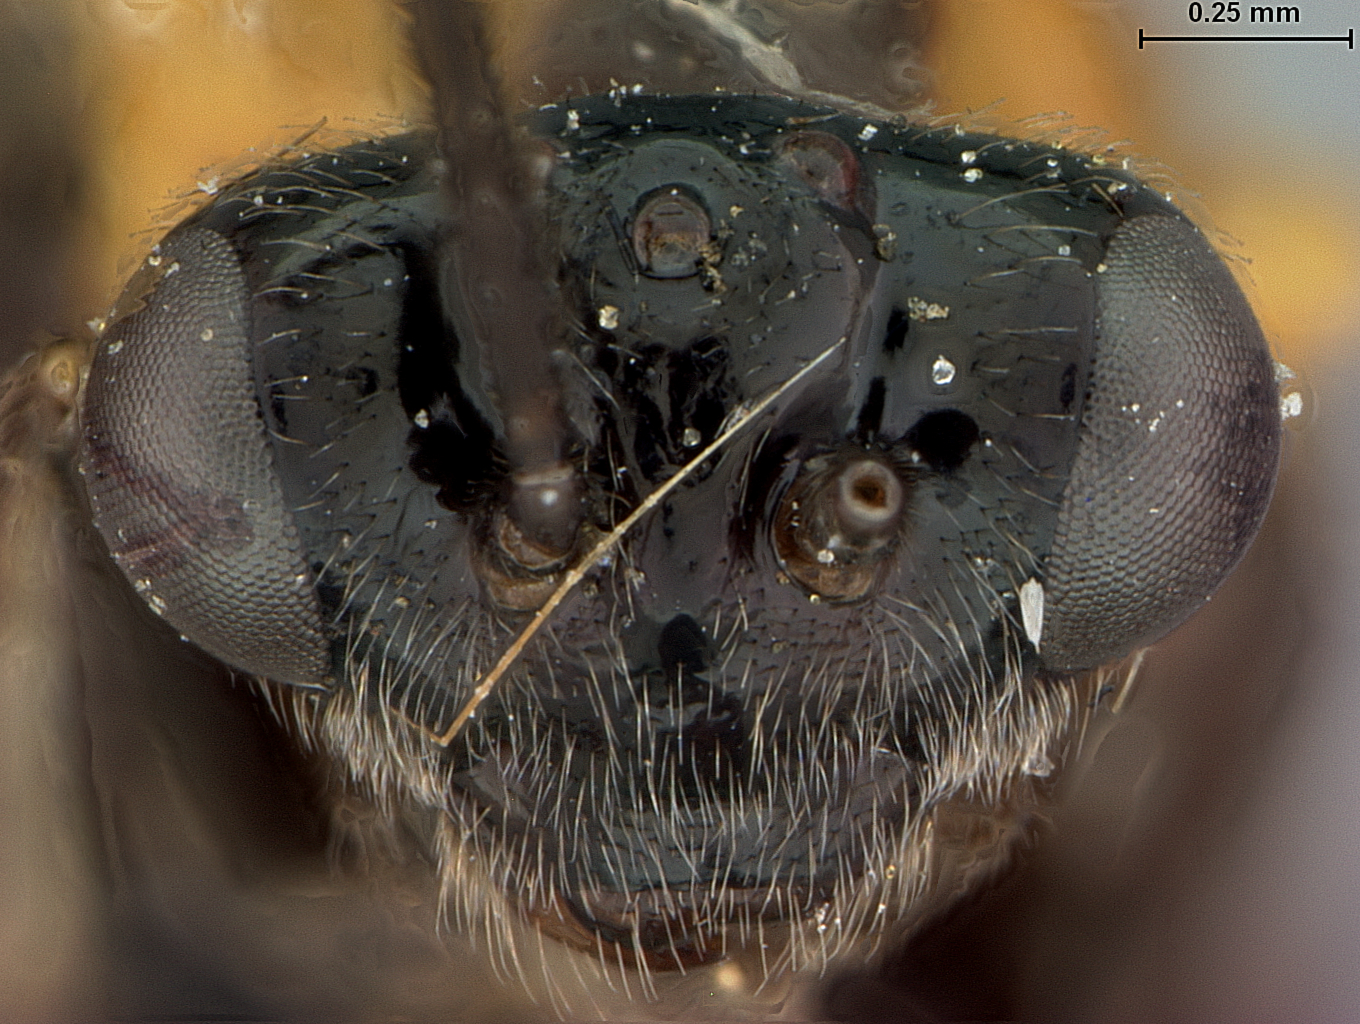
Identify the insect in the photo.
Atomacera decepta
